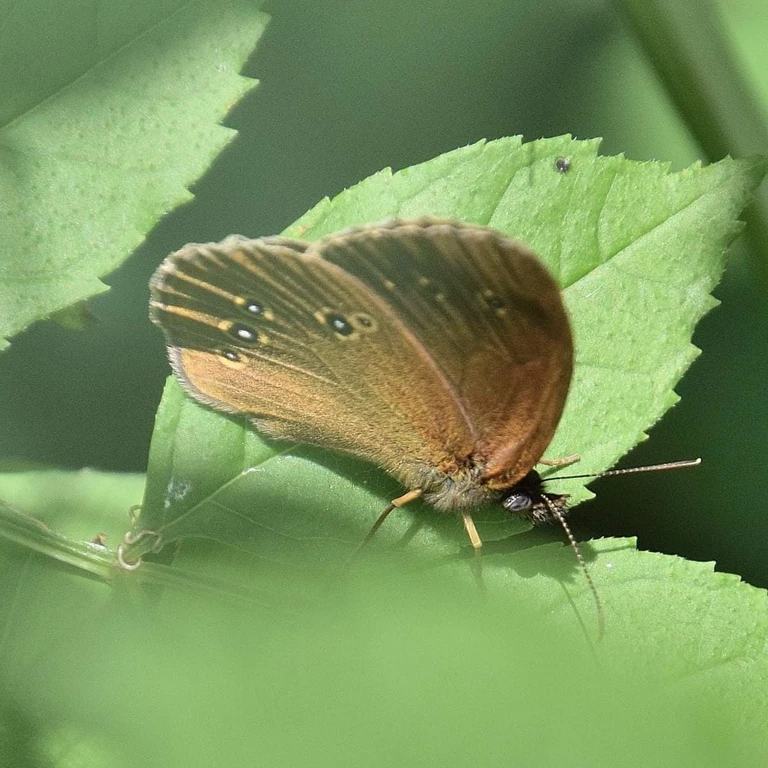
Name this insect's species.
Aphantopus hyperantus
